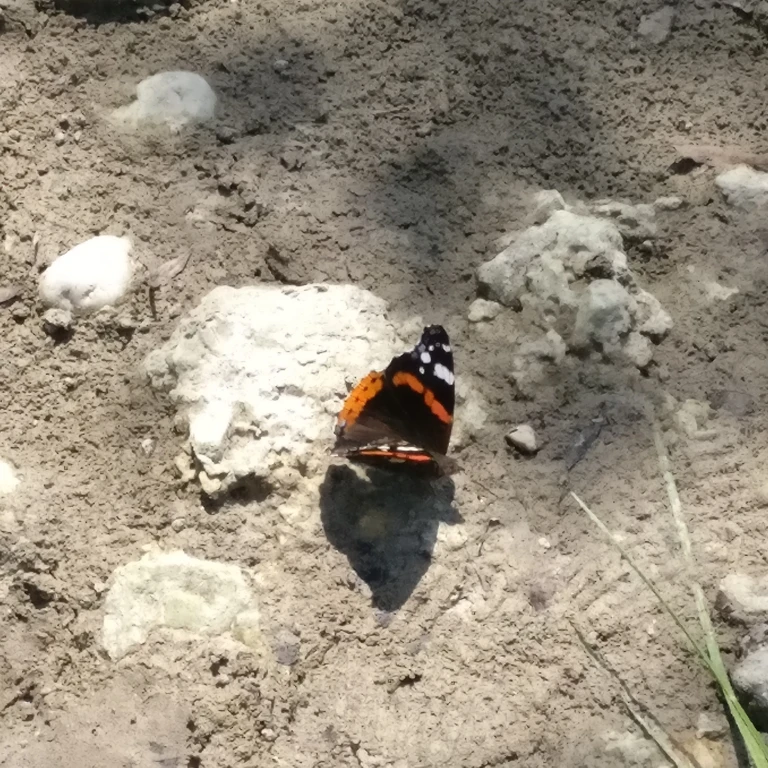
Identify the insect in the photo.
Vanessa atalanta
